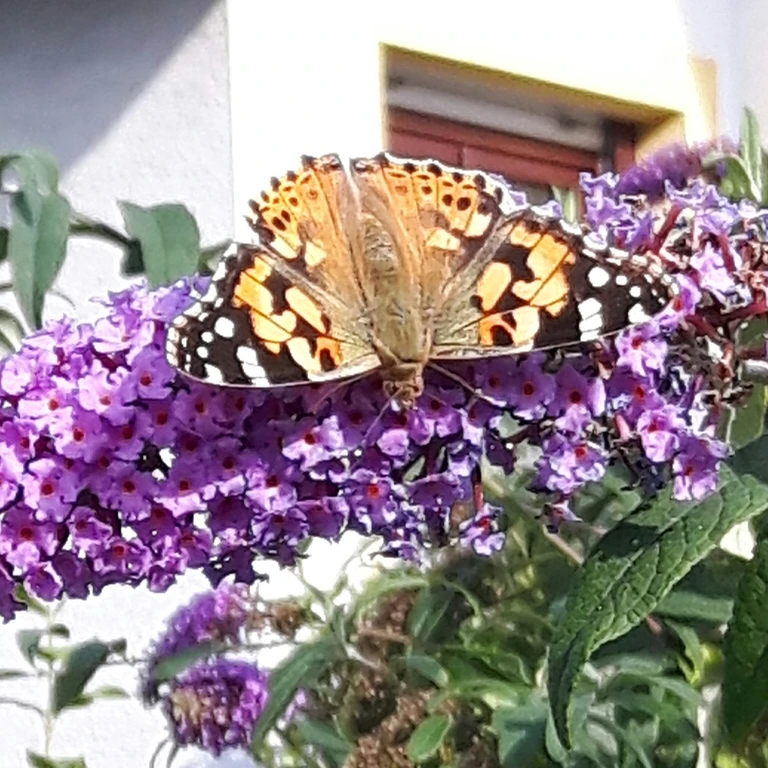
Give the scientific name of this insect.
Vanessa cardui
